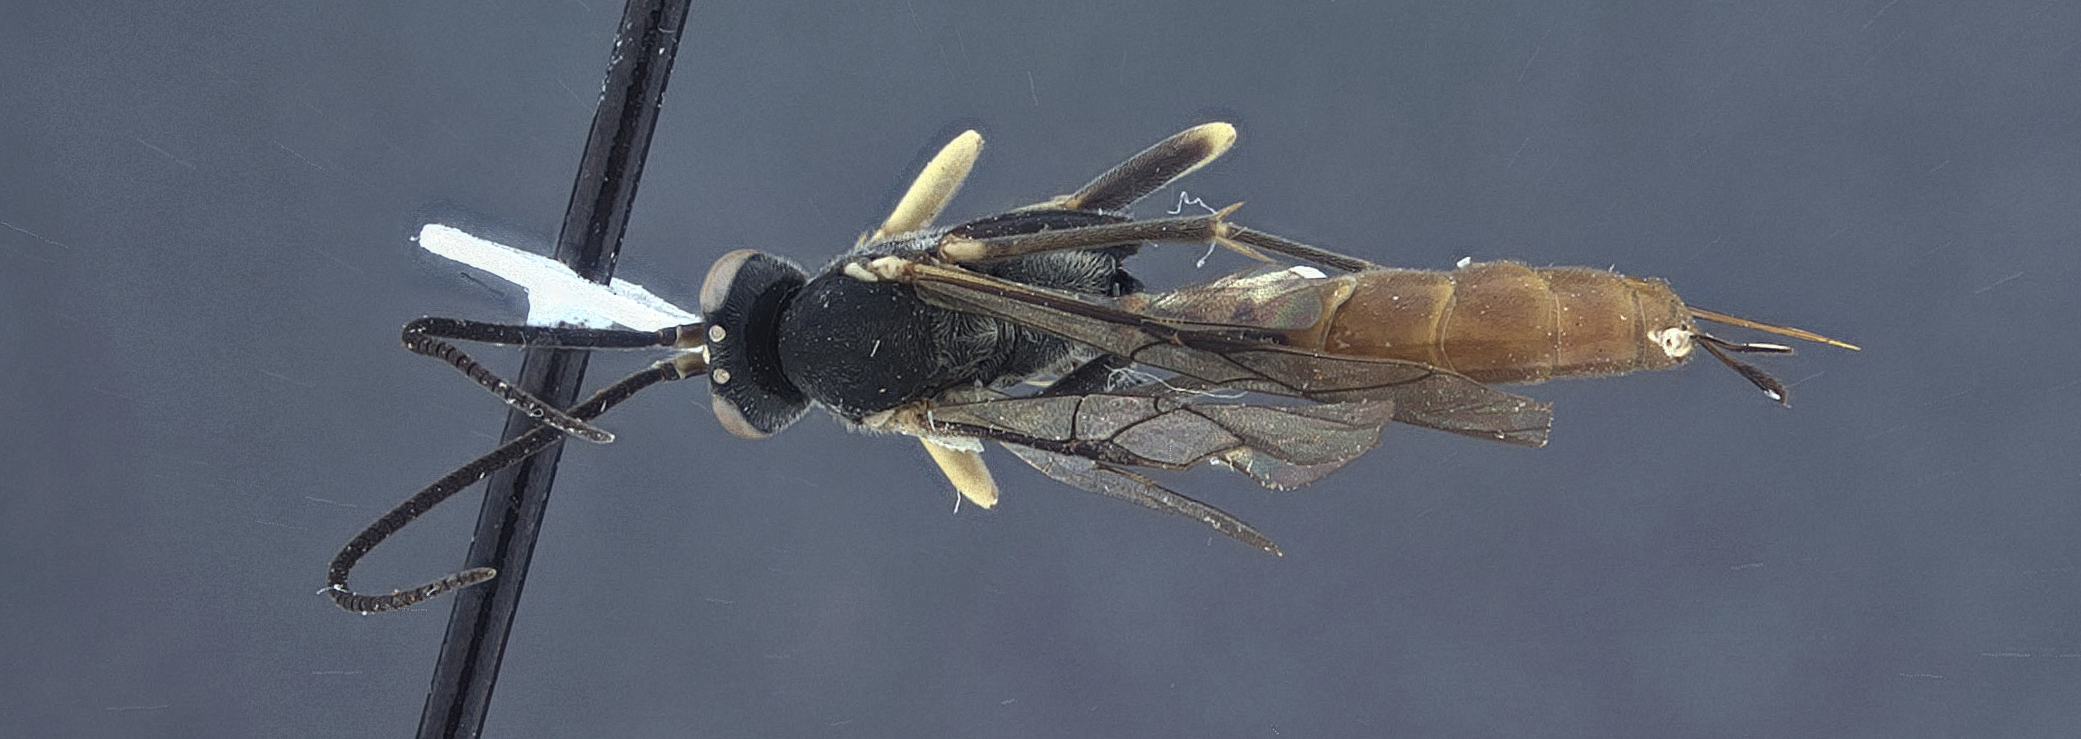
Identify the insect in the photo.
Casinaria corrupta
